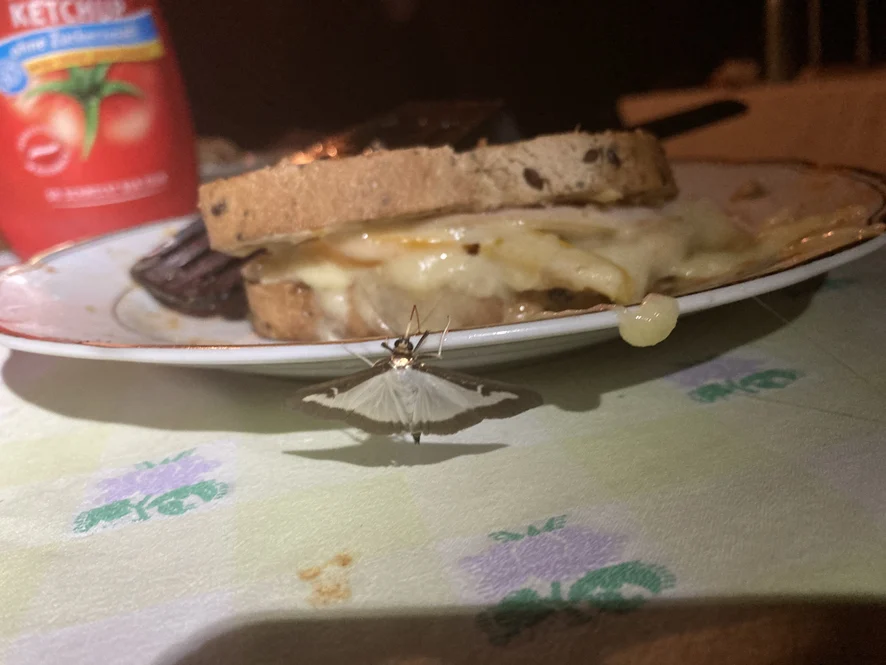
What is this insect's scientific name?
Cydalima perspectalis
